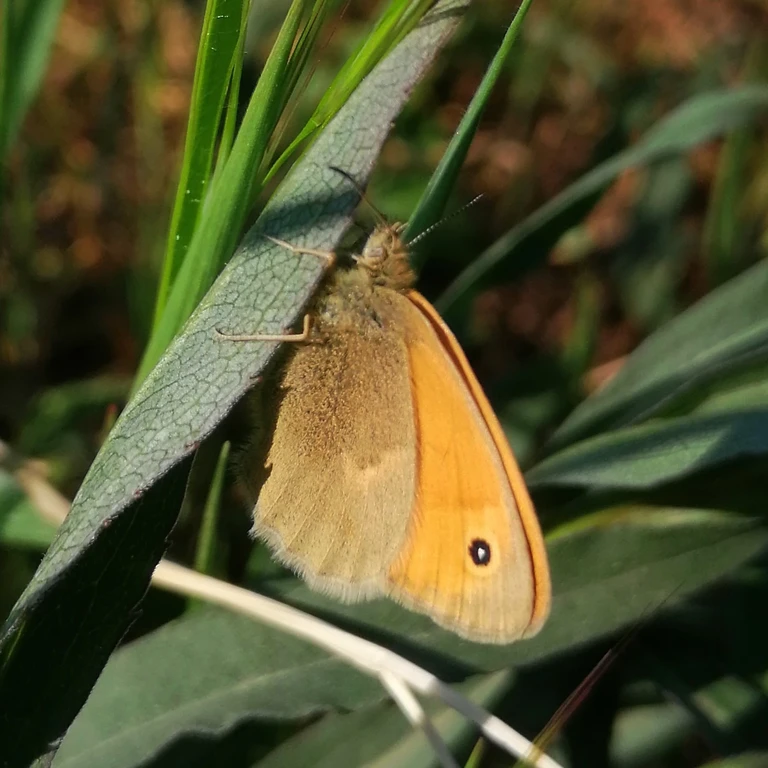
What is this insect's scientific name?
Coenonympha pamphilus
